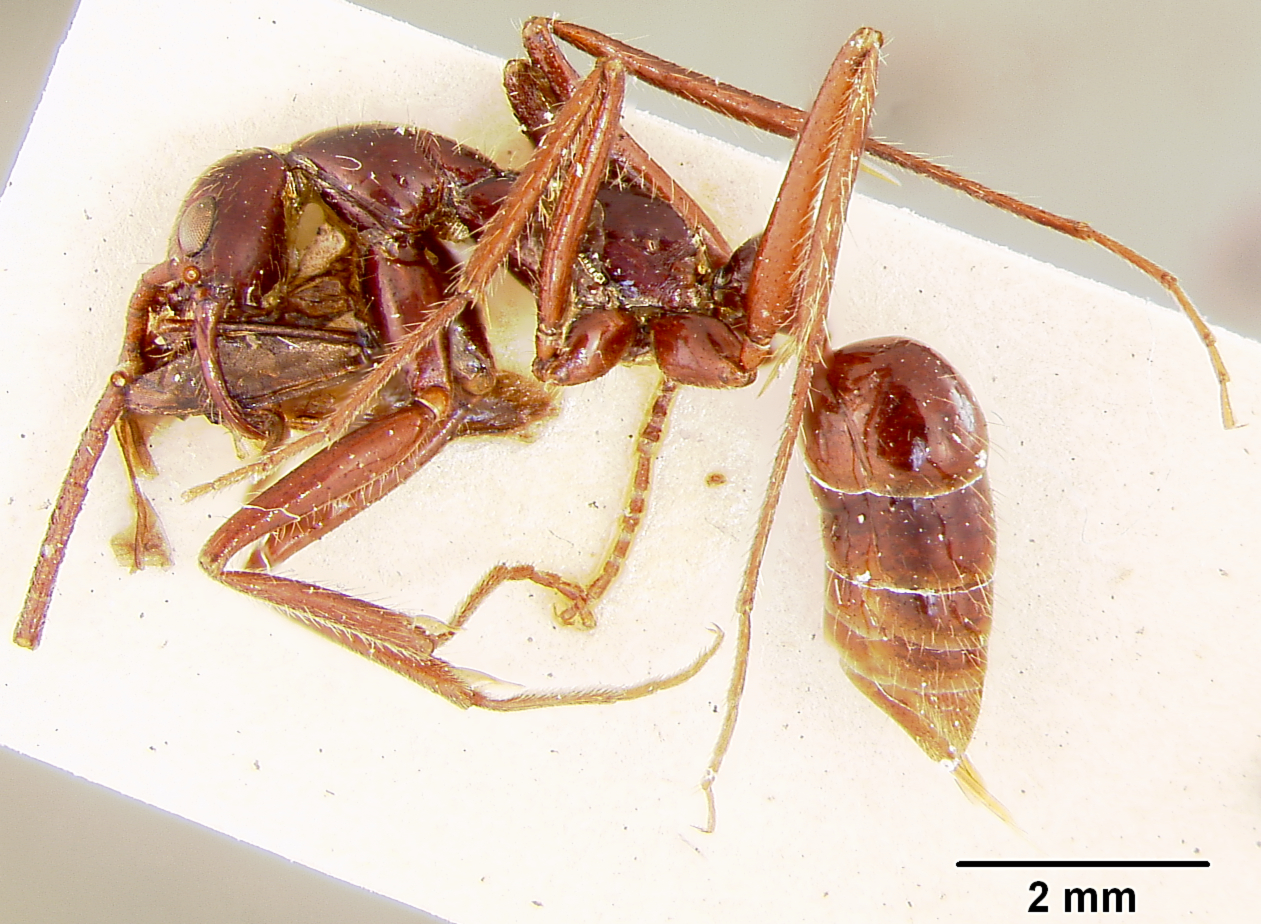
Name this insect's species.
Leptogenys stuhlmanni
